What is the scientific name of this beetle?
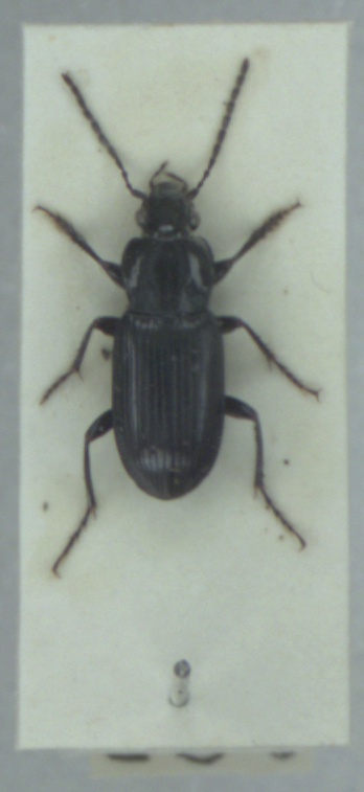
Pterostichus gracilis
